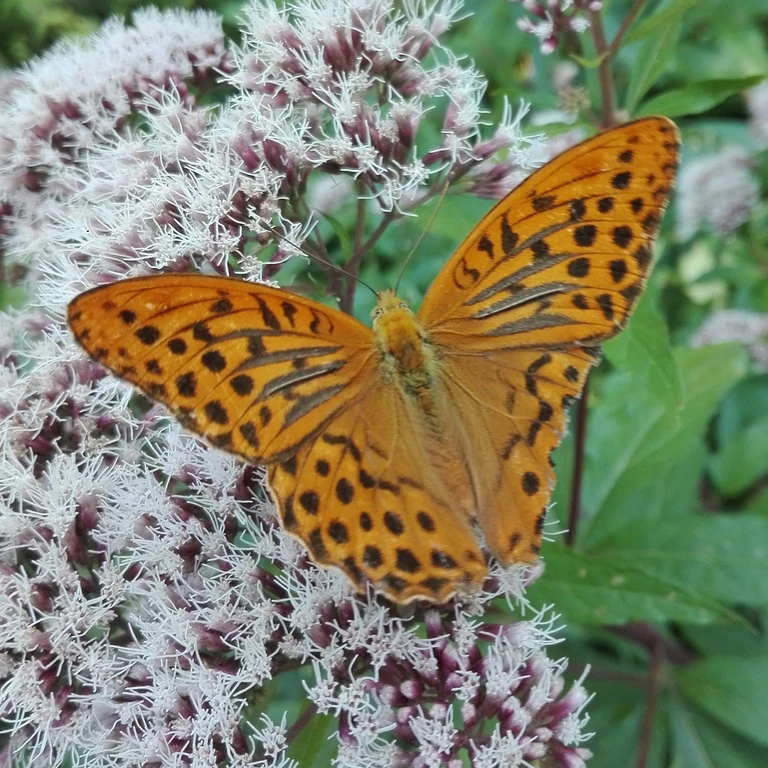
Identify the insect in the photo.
Argynnis paphia
